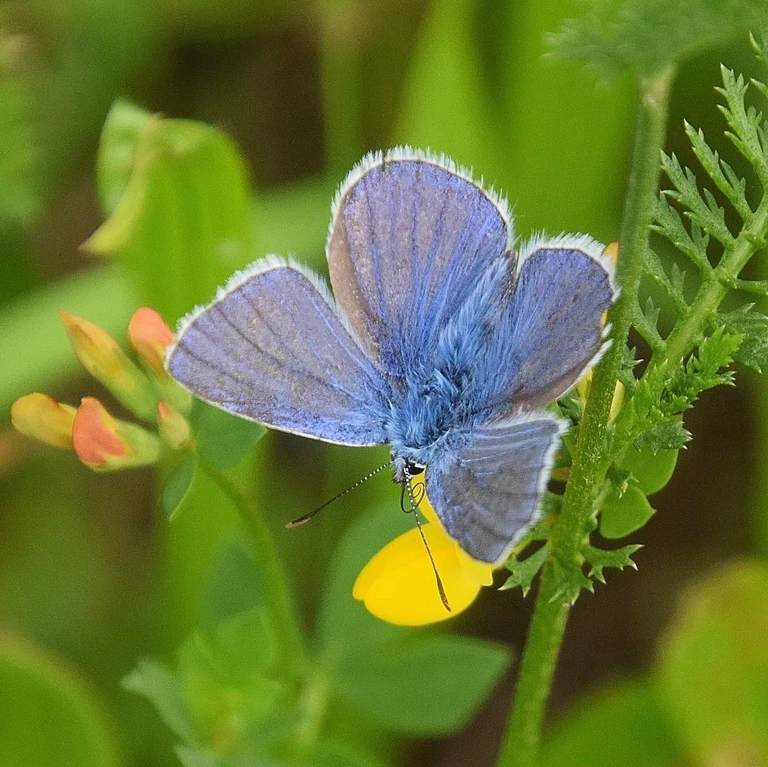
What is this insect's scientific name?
Polyommatus icarus
